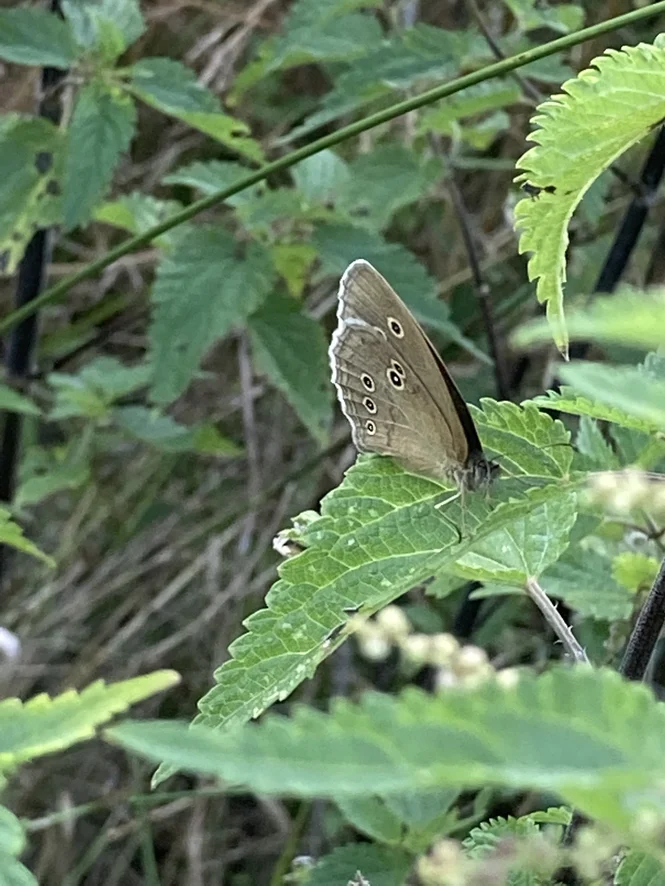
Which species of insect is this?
Aphantopus hyperantus
